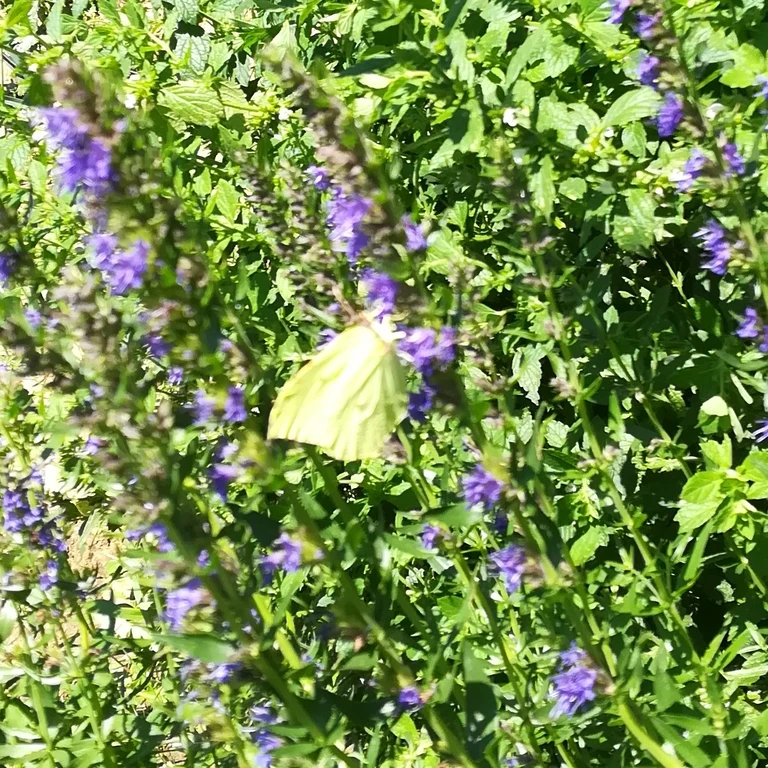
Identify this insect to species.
Gonepteryx rhamni
